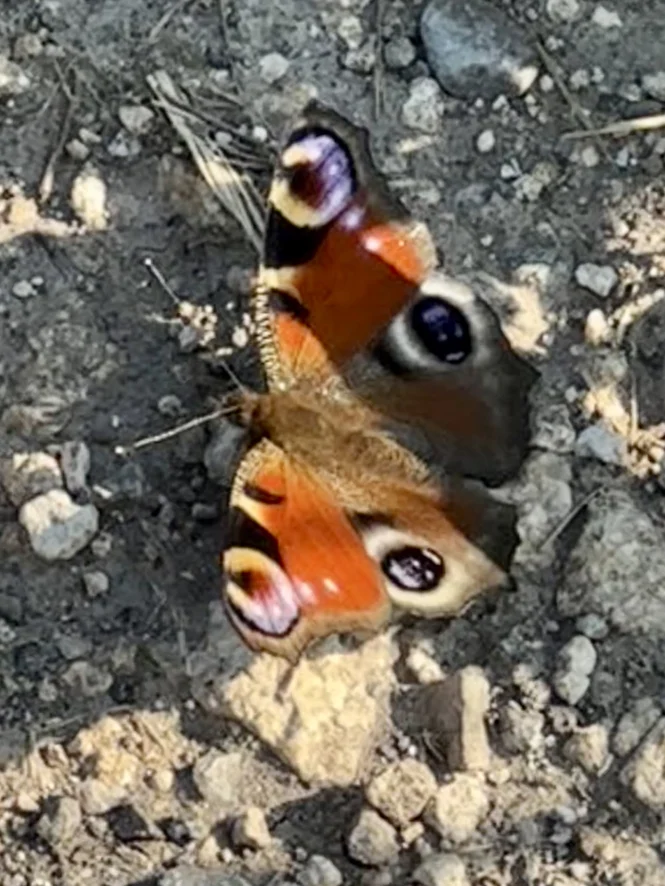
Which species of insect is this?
Aglais io
